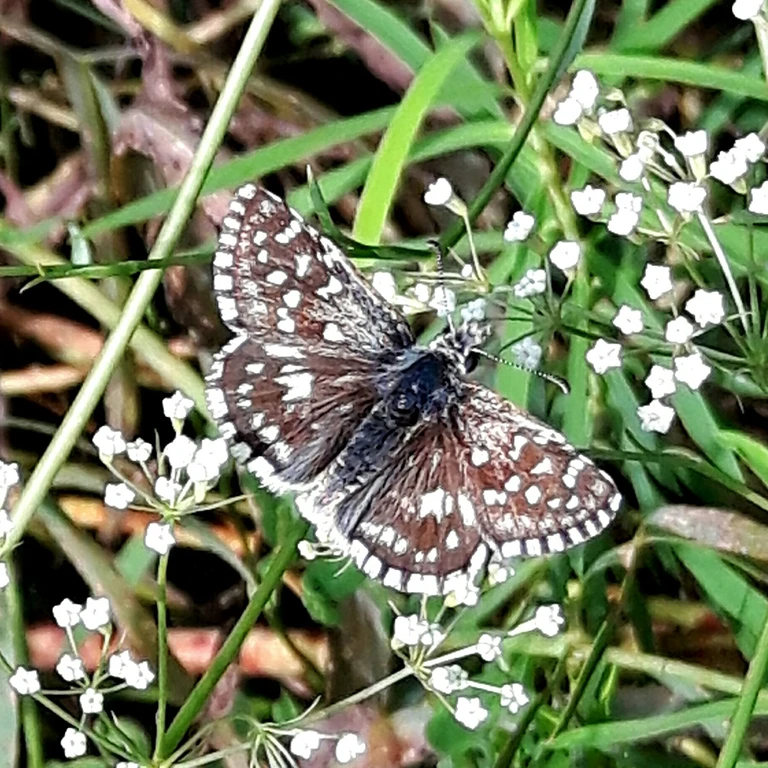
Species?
Pyrgus malvae
